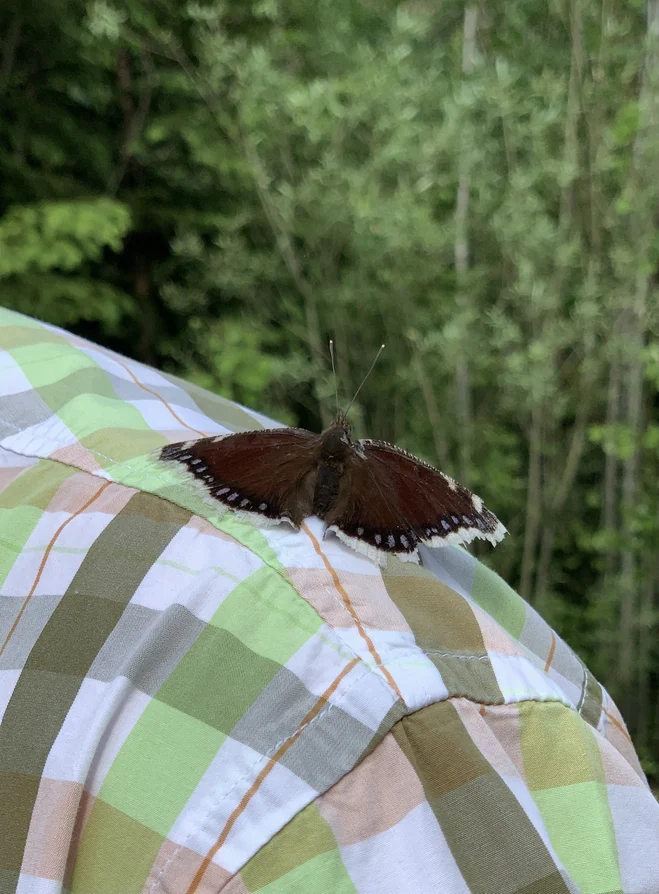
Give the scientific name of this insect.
Nymphalis antiopa
